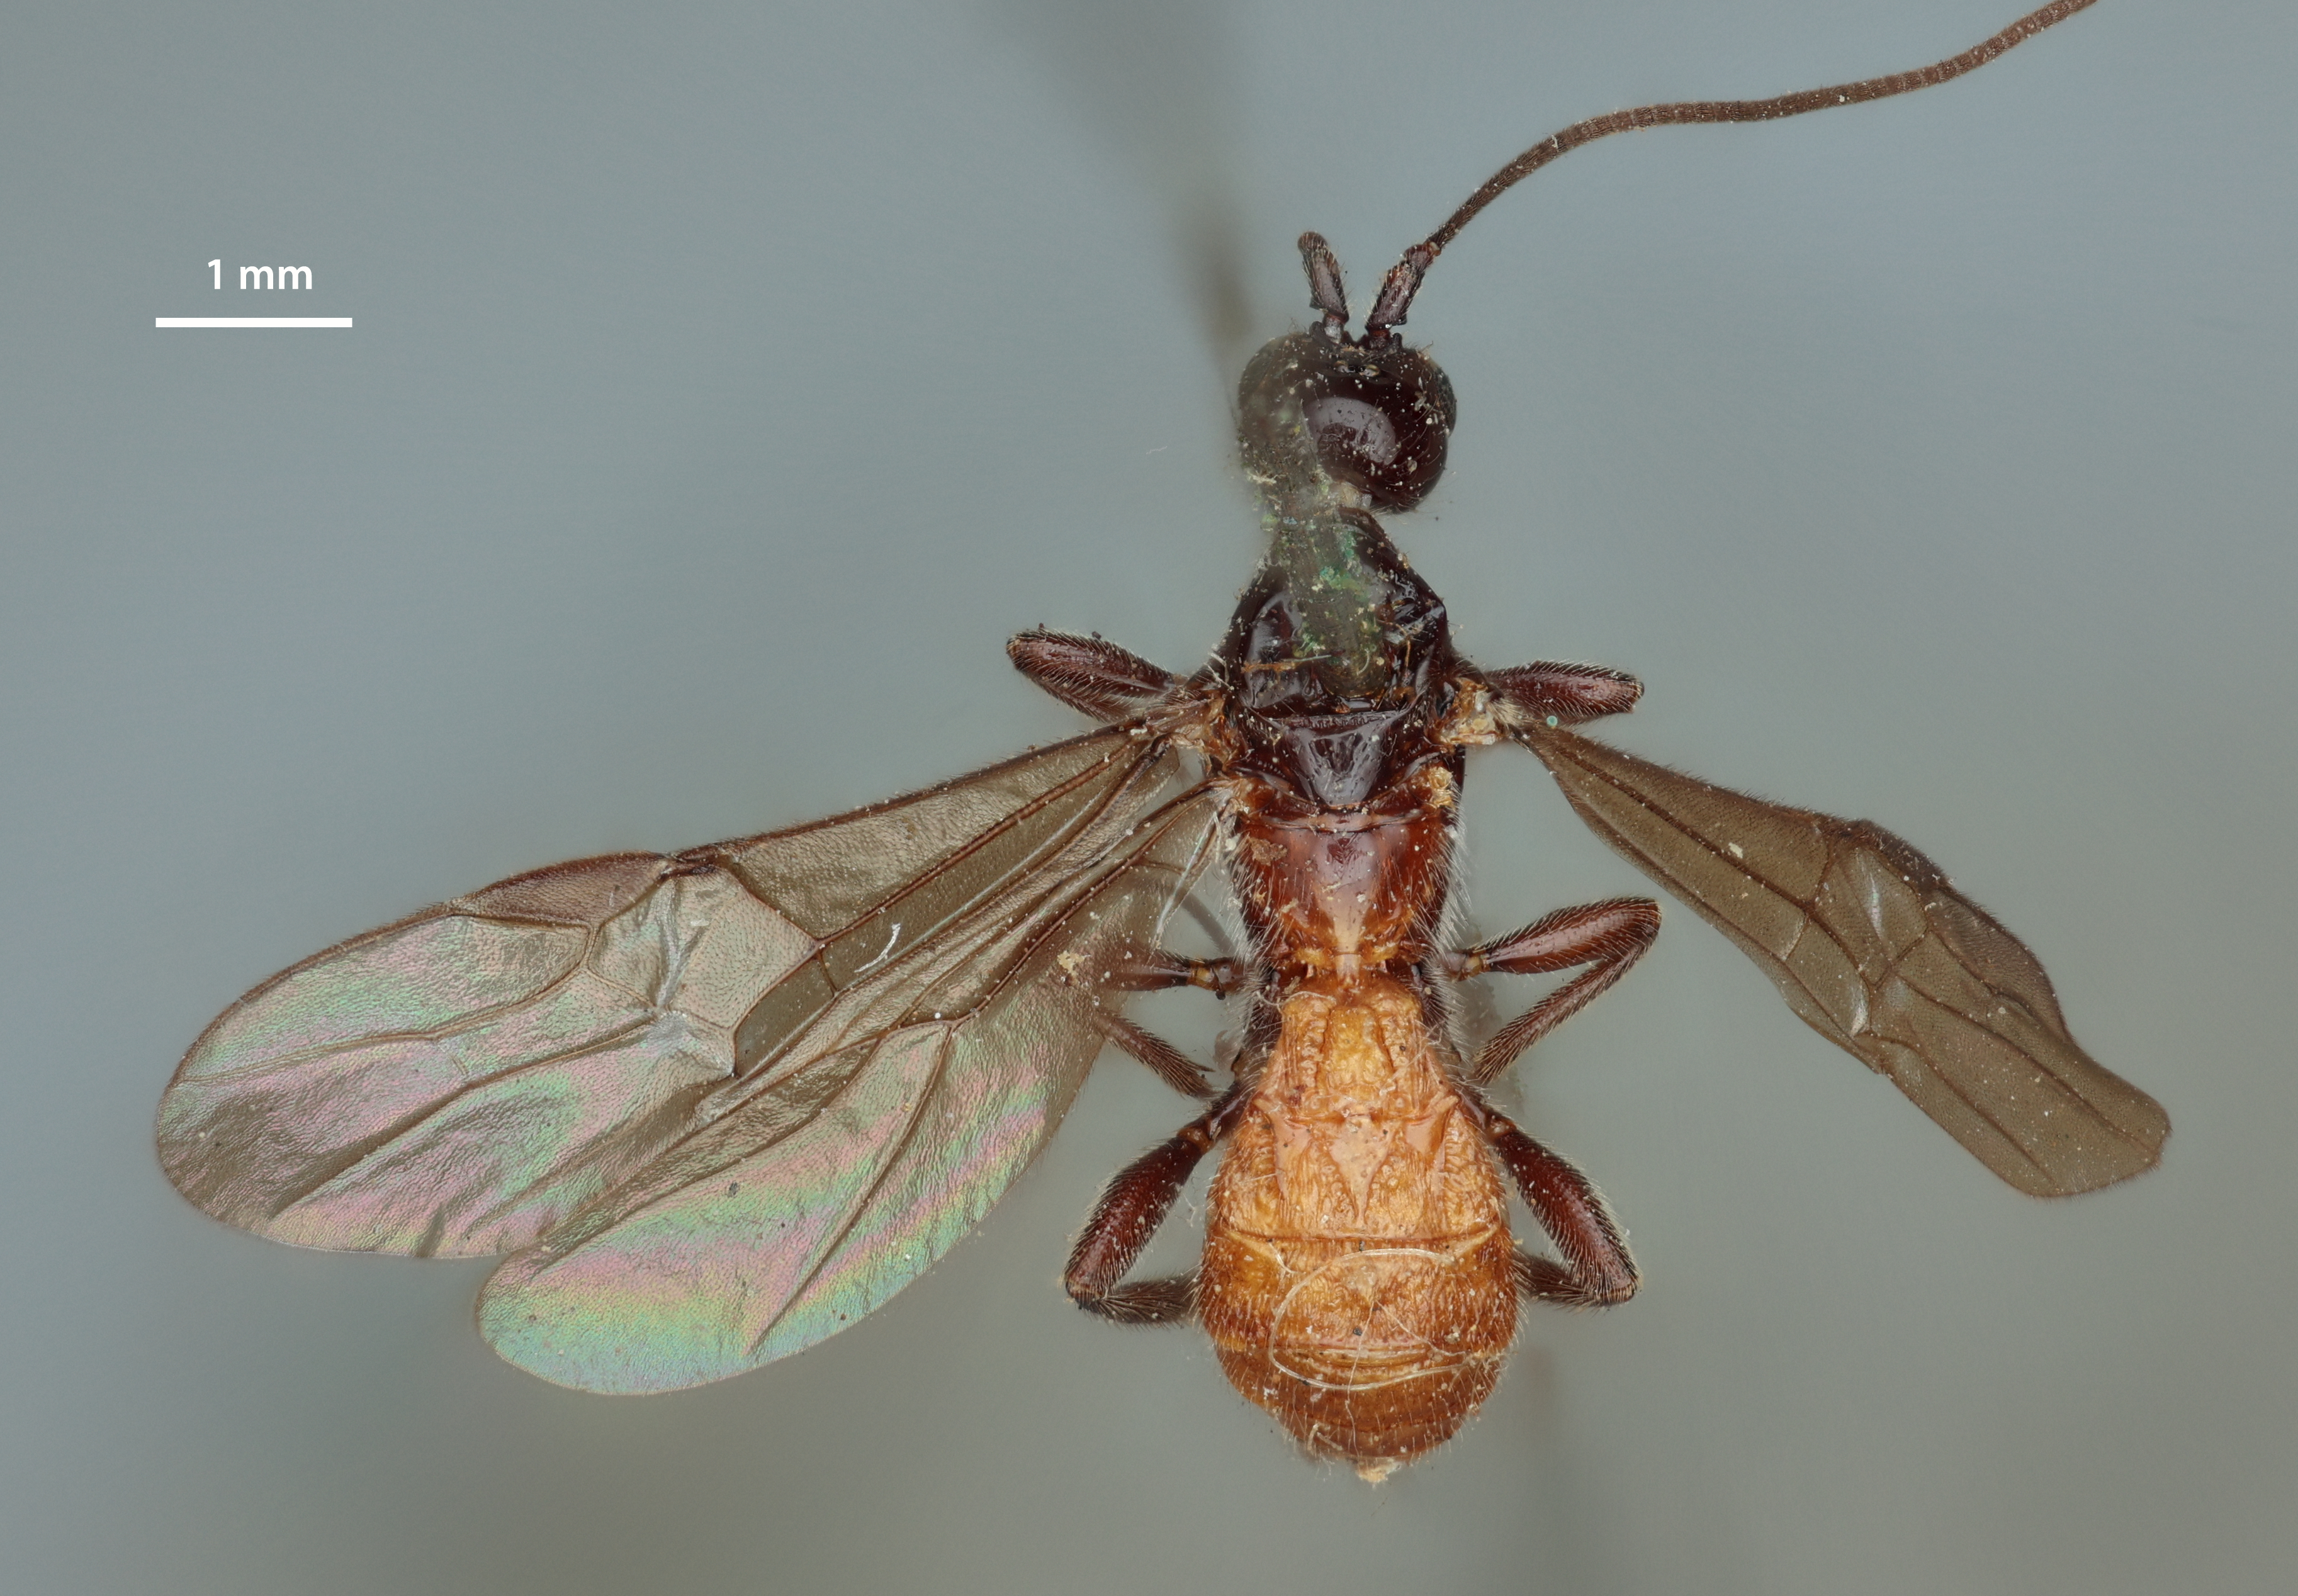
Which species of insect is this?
Bracon rugosiventris
